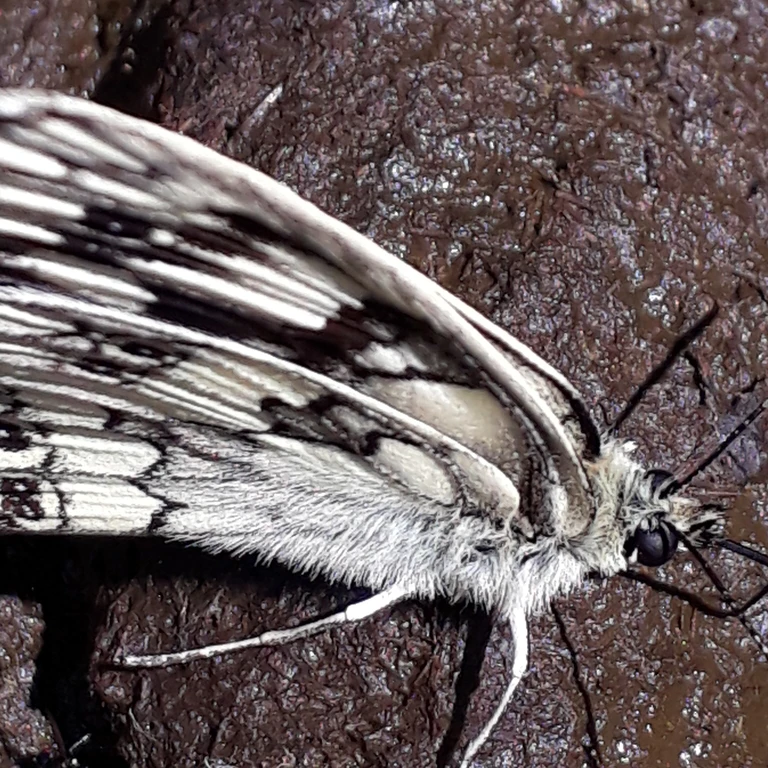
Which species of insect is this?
Melanargia galathea
